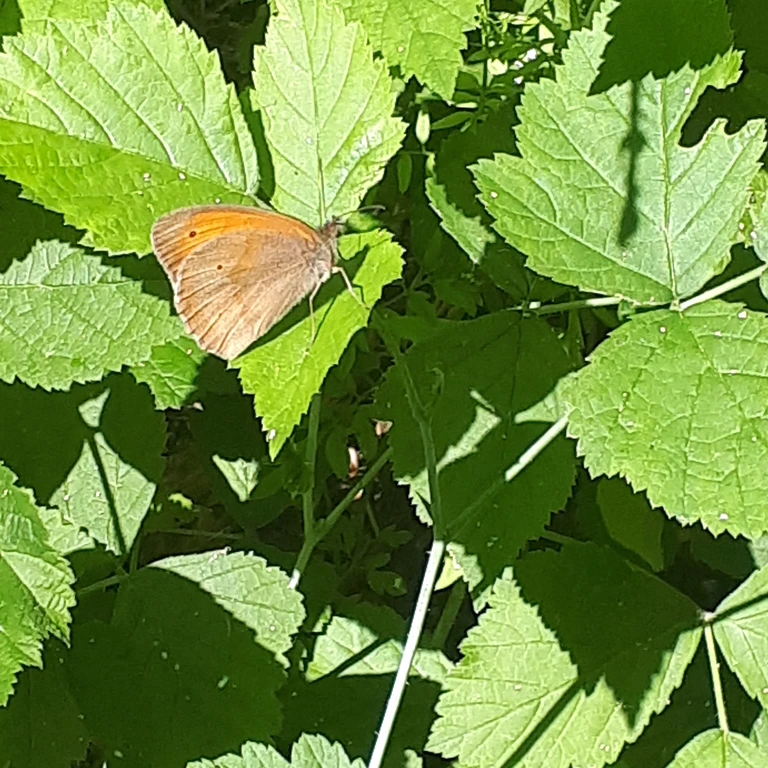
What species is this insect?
Maniola jurtina
